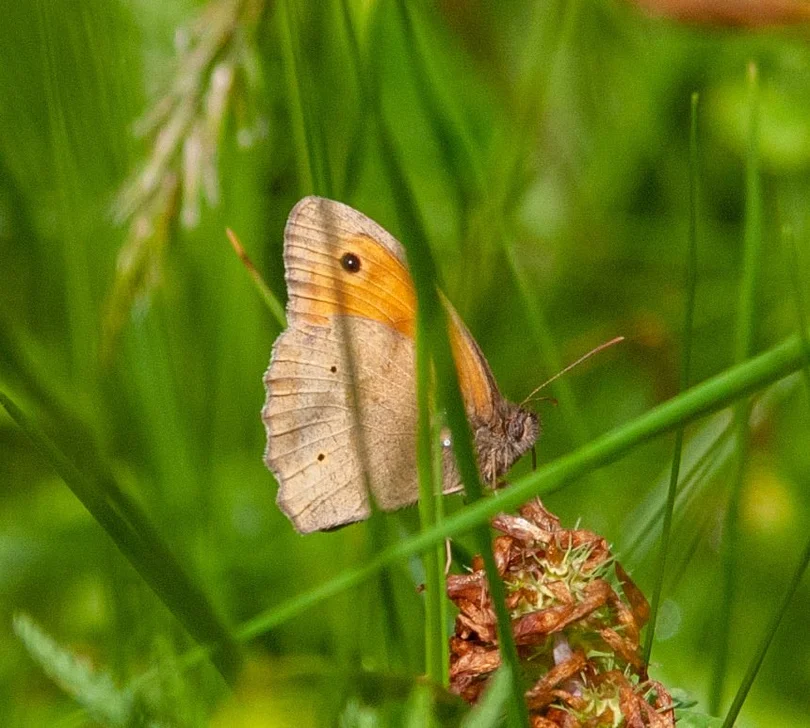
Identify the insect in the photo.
Maniola jurtina
